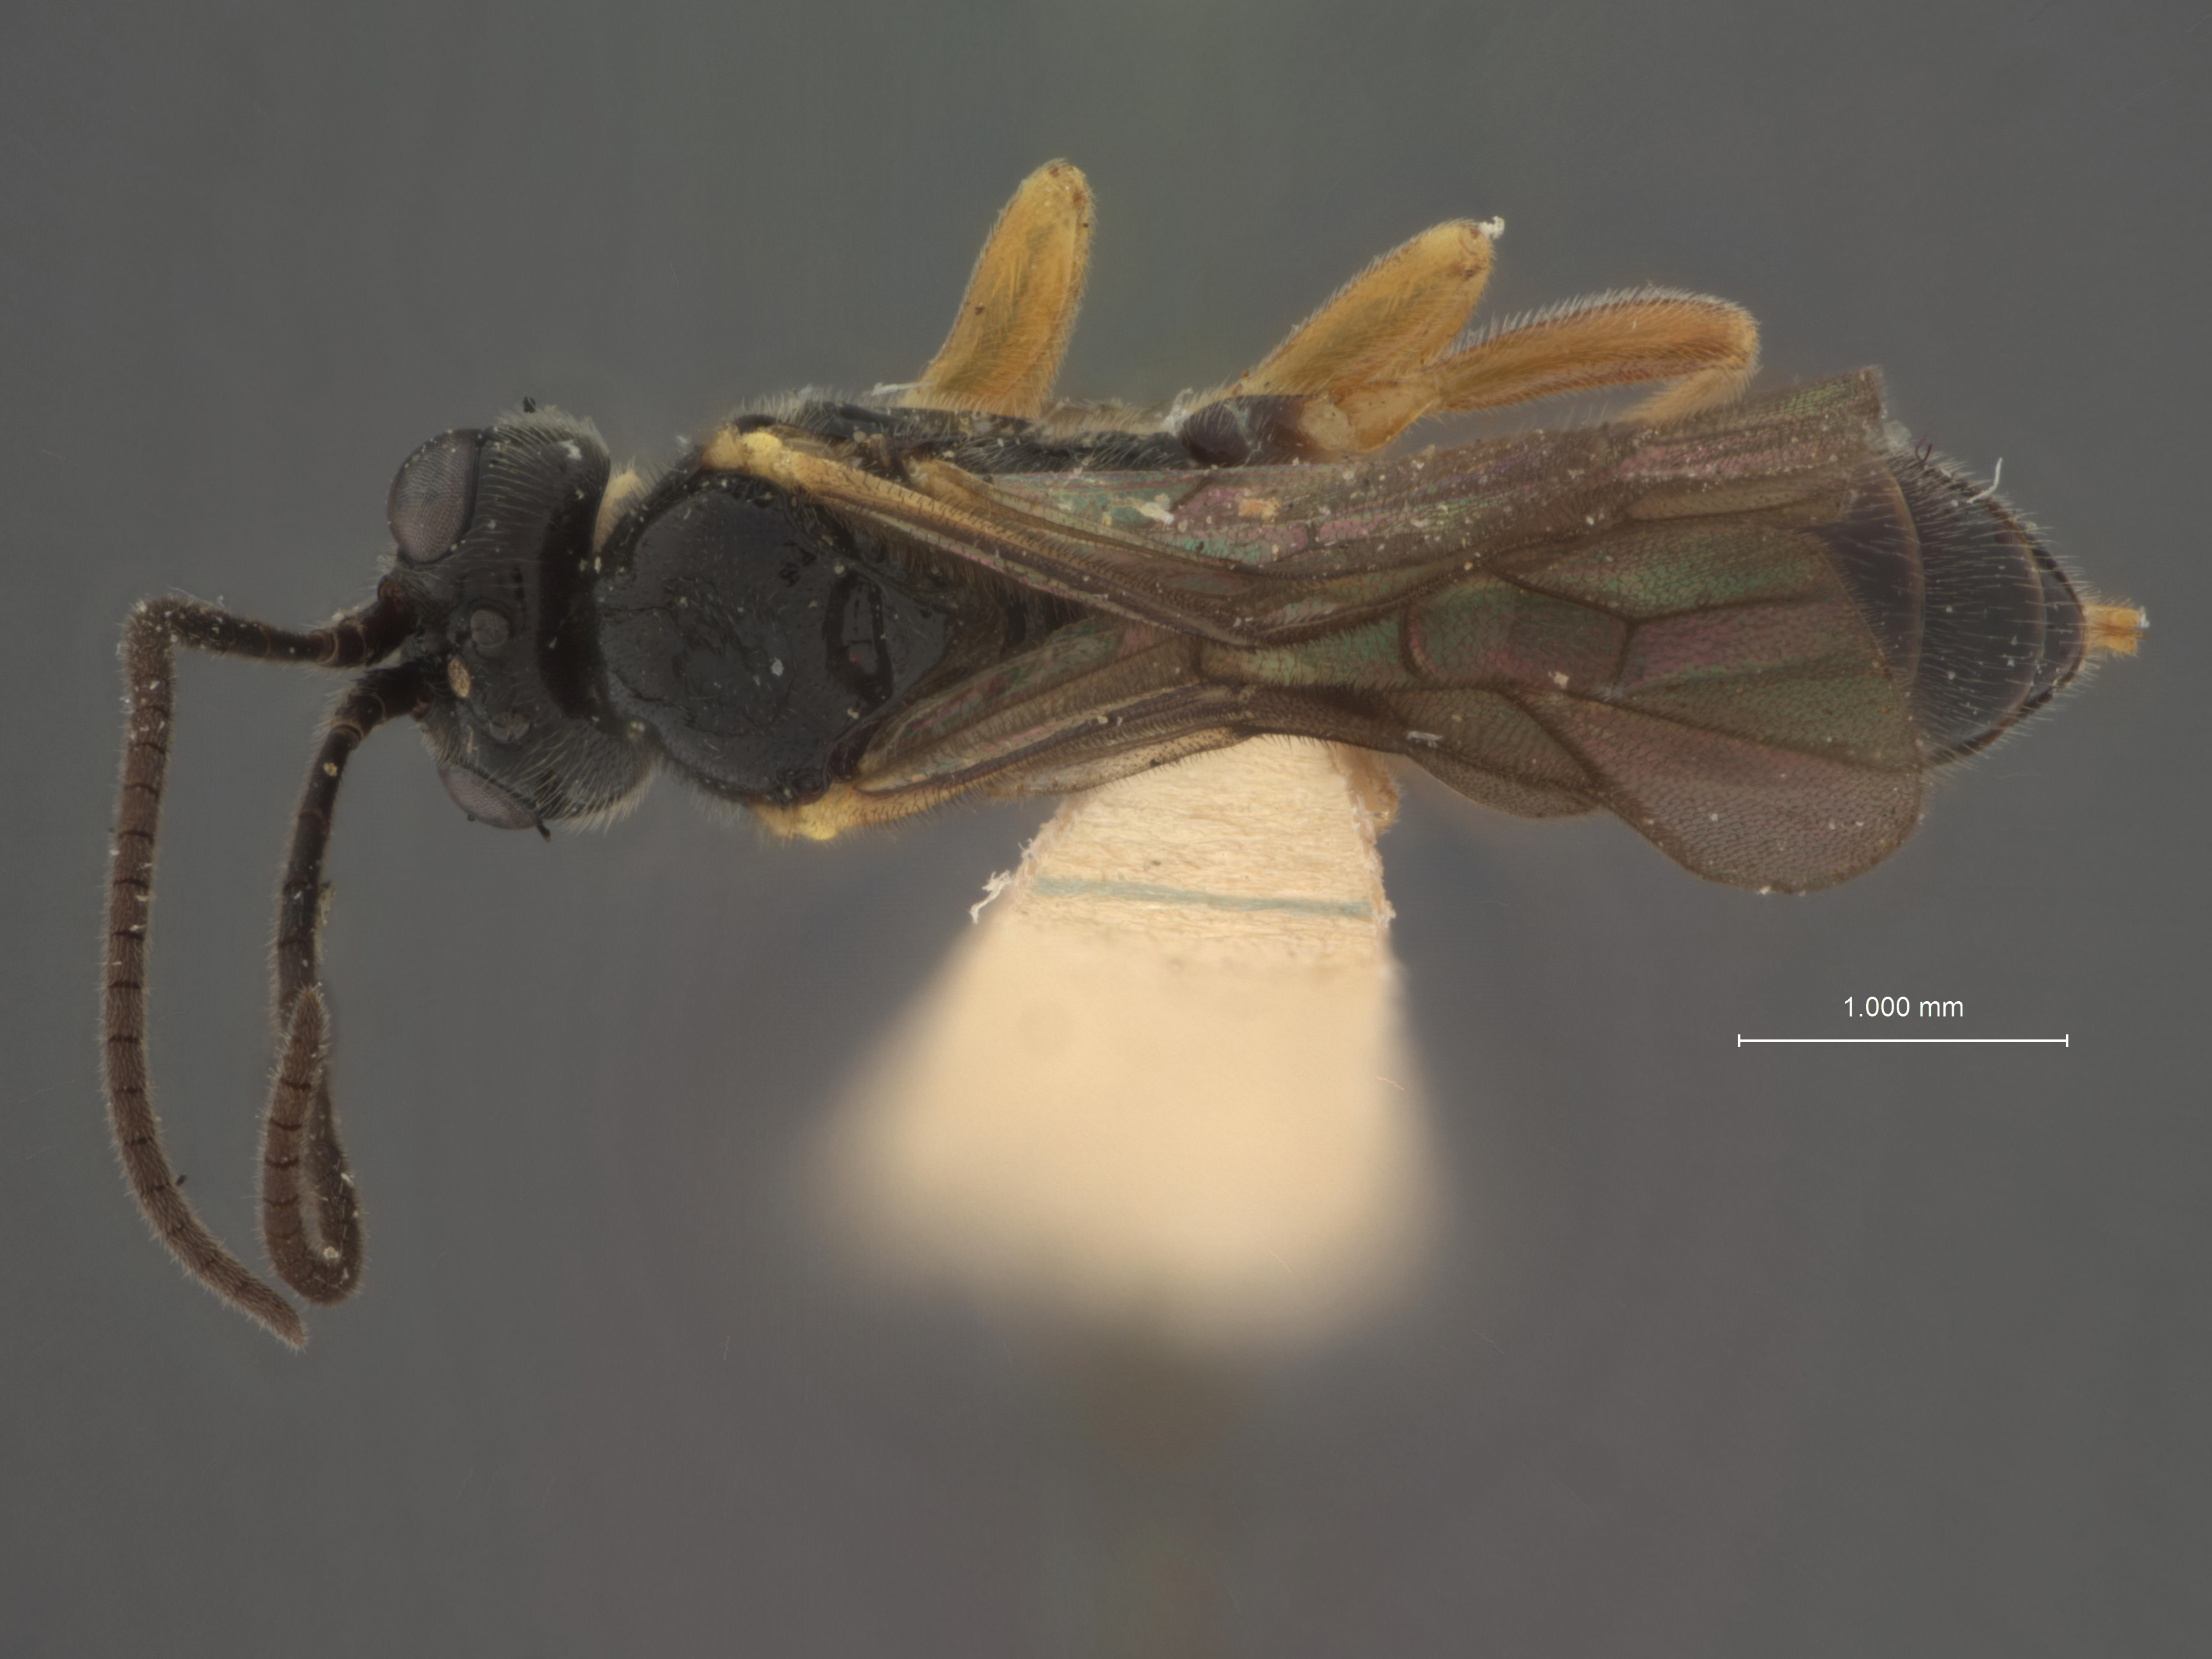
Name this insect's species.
Trematopygus eriocampoididis
